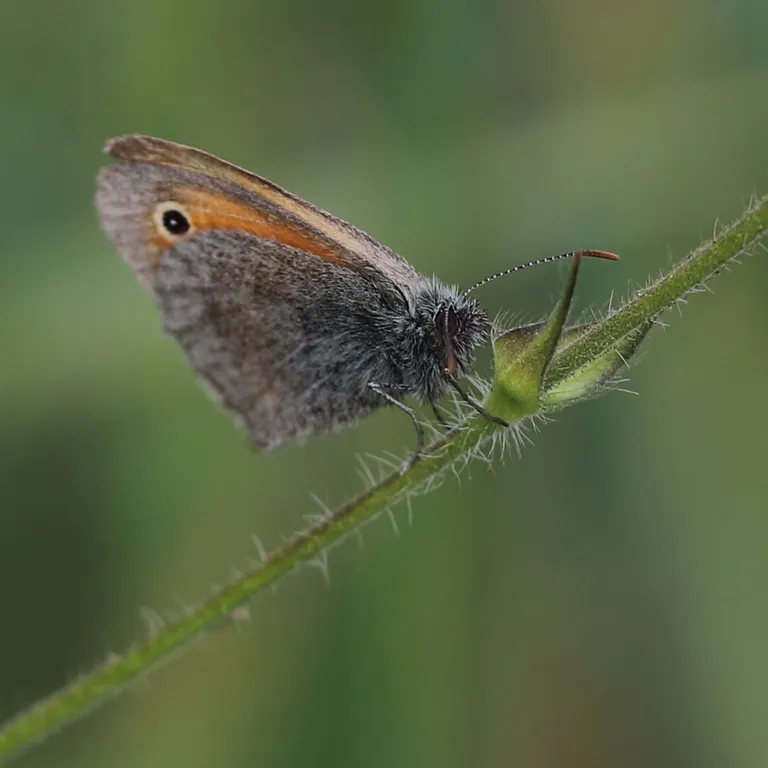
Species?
Coenonympha pamphilus
